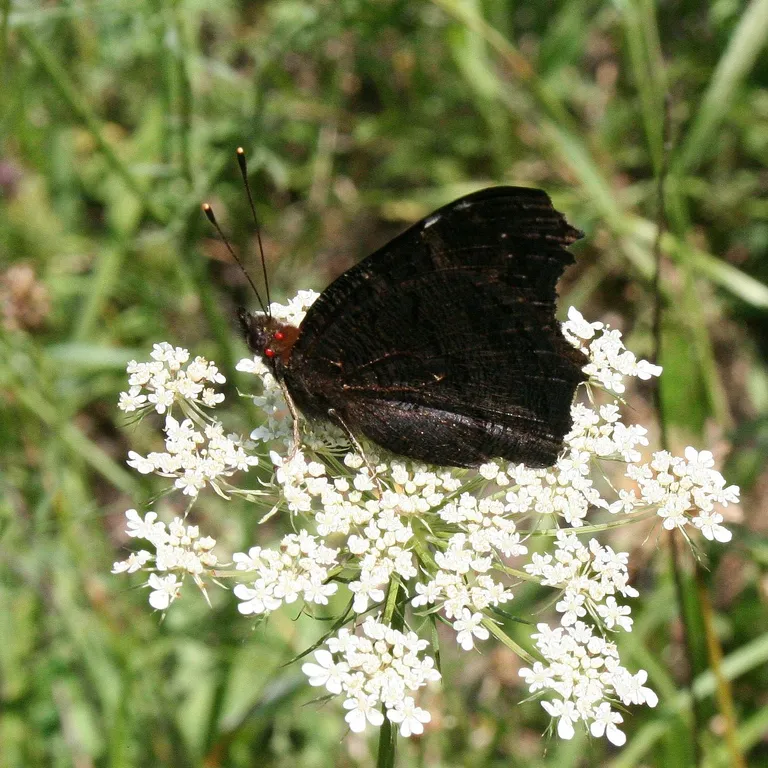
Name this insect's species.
Aglais io
